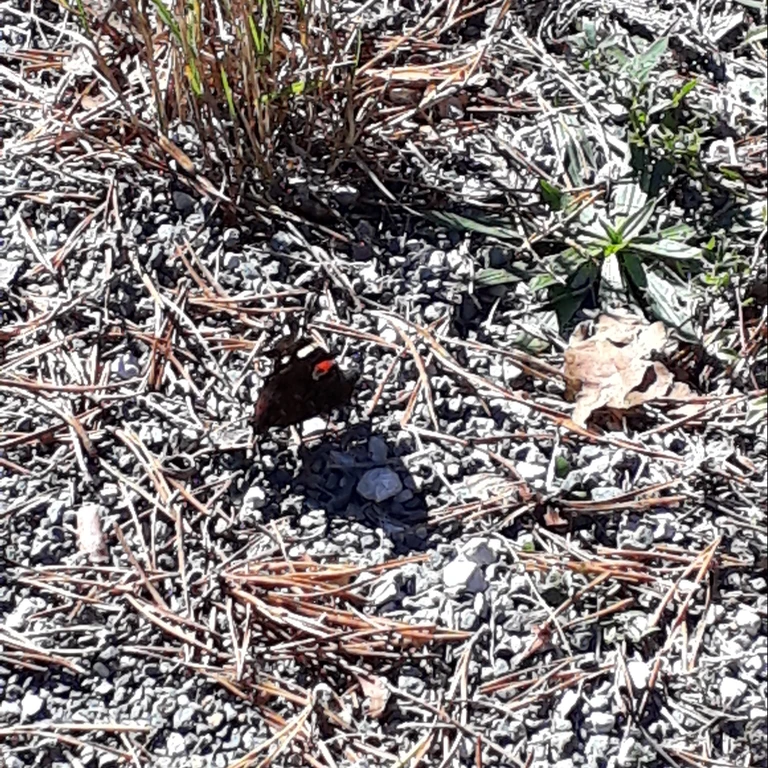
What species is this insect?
Vanessa atalanta
